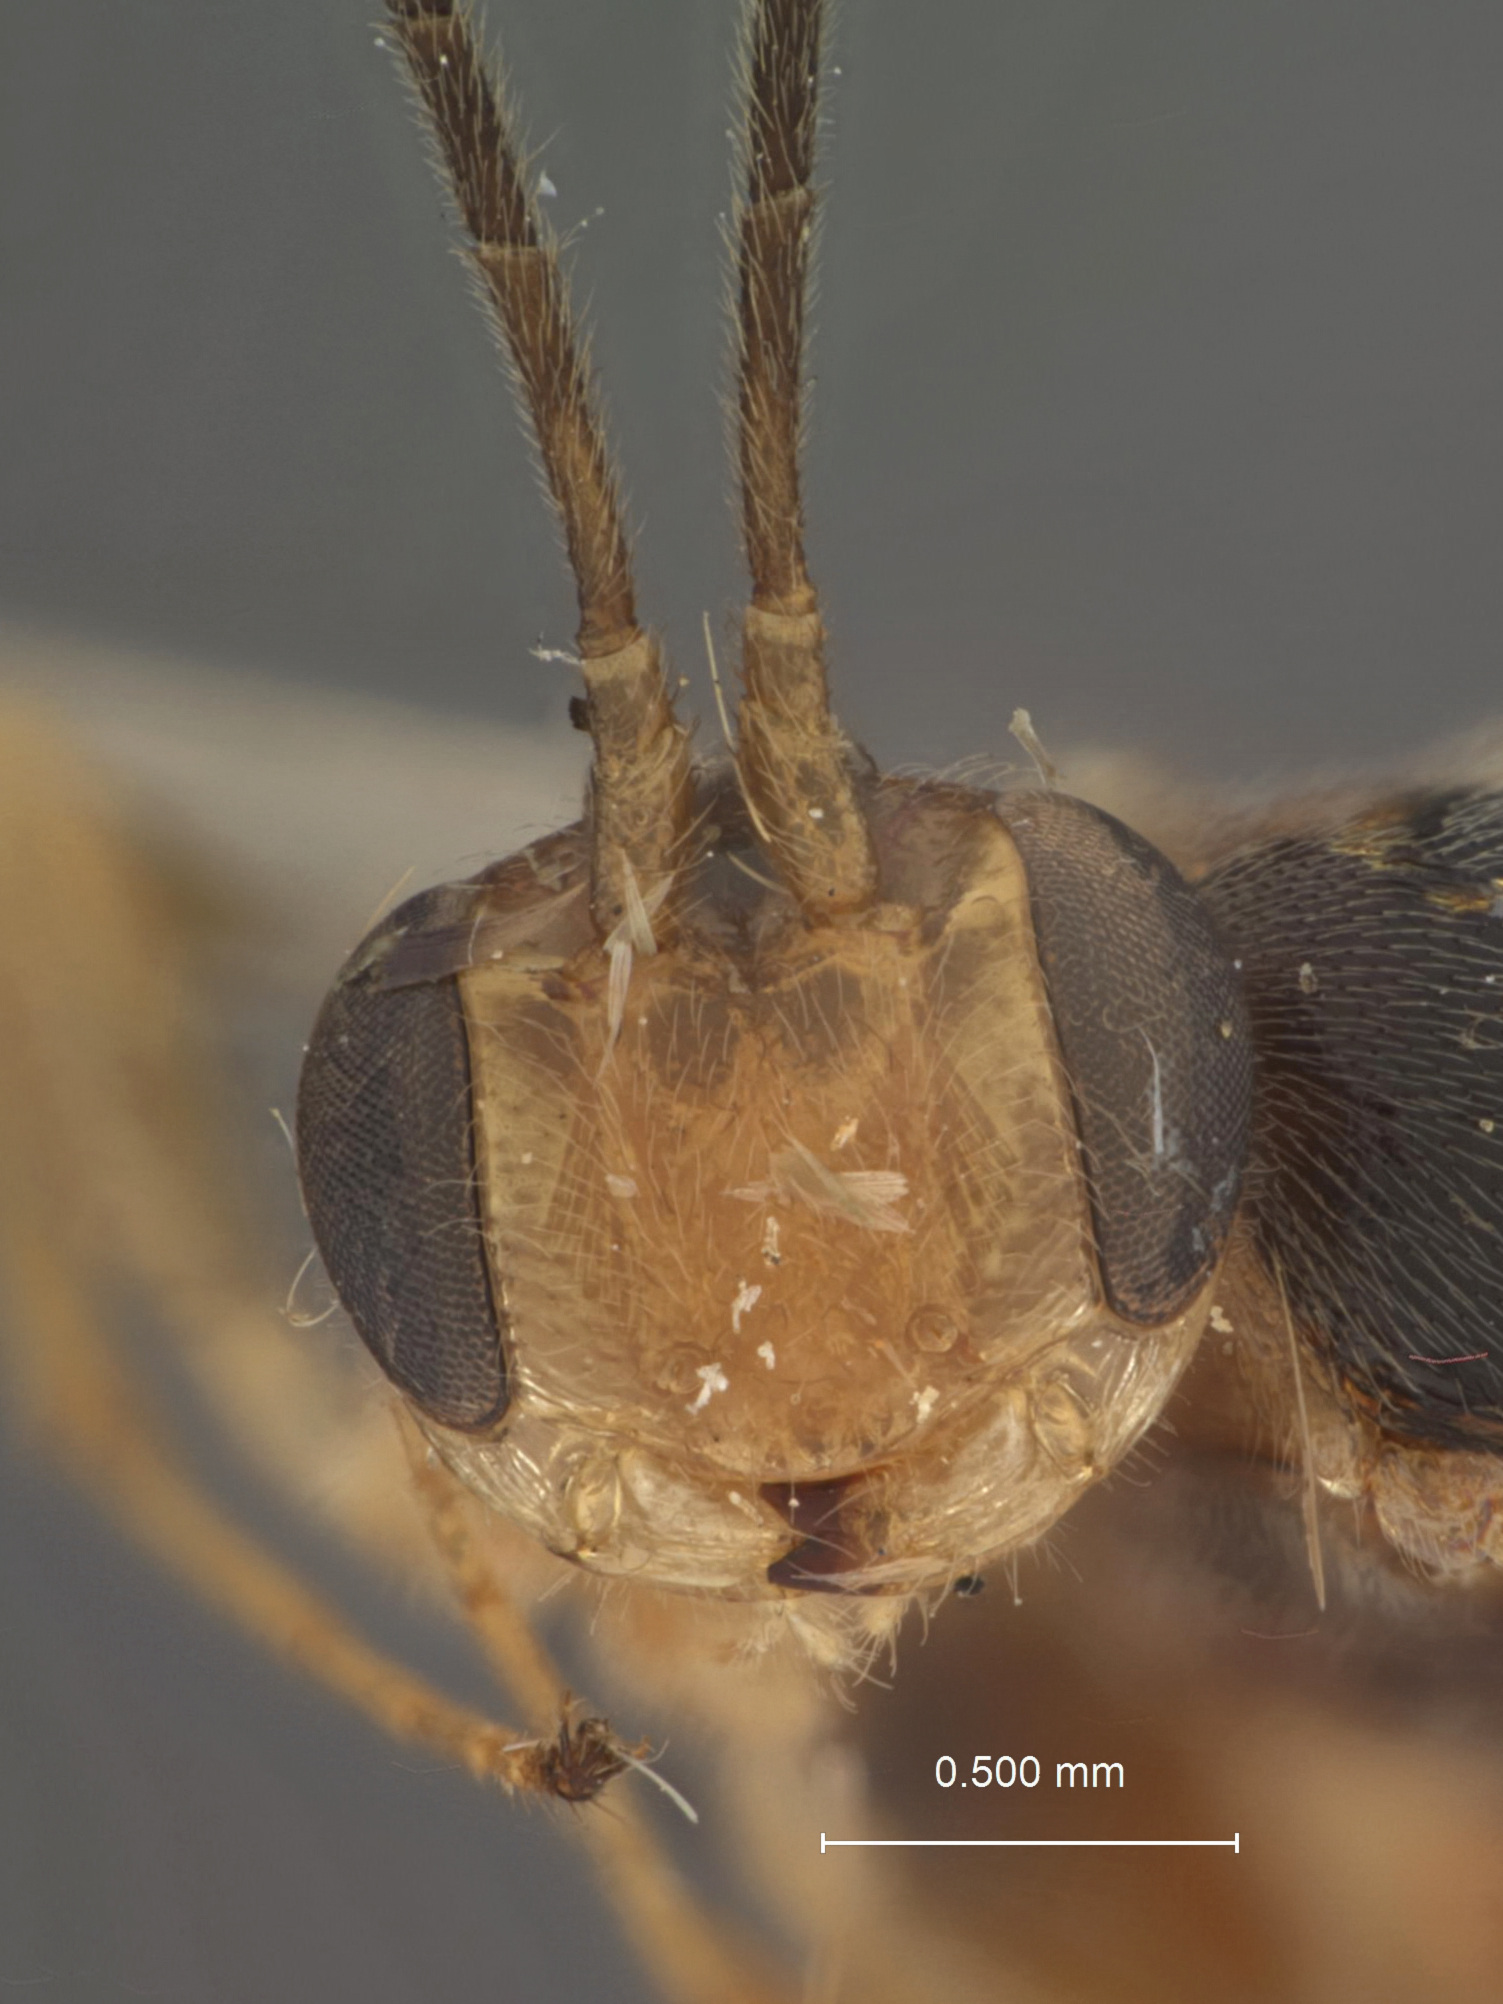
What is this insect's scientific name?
Mesochorus infuscatus
